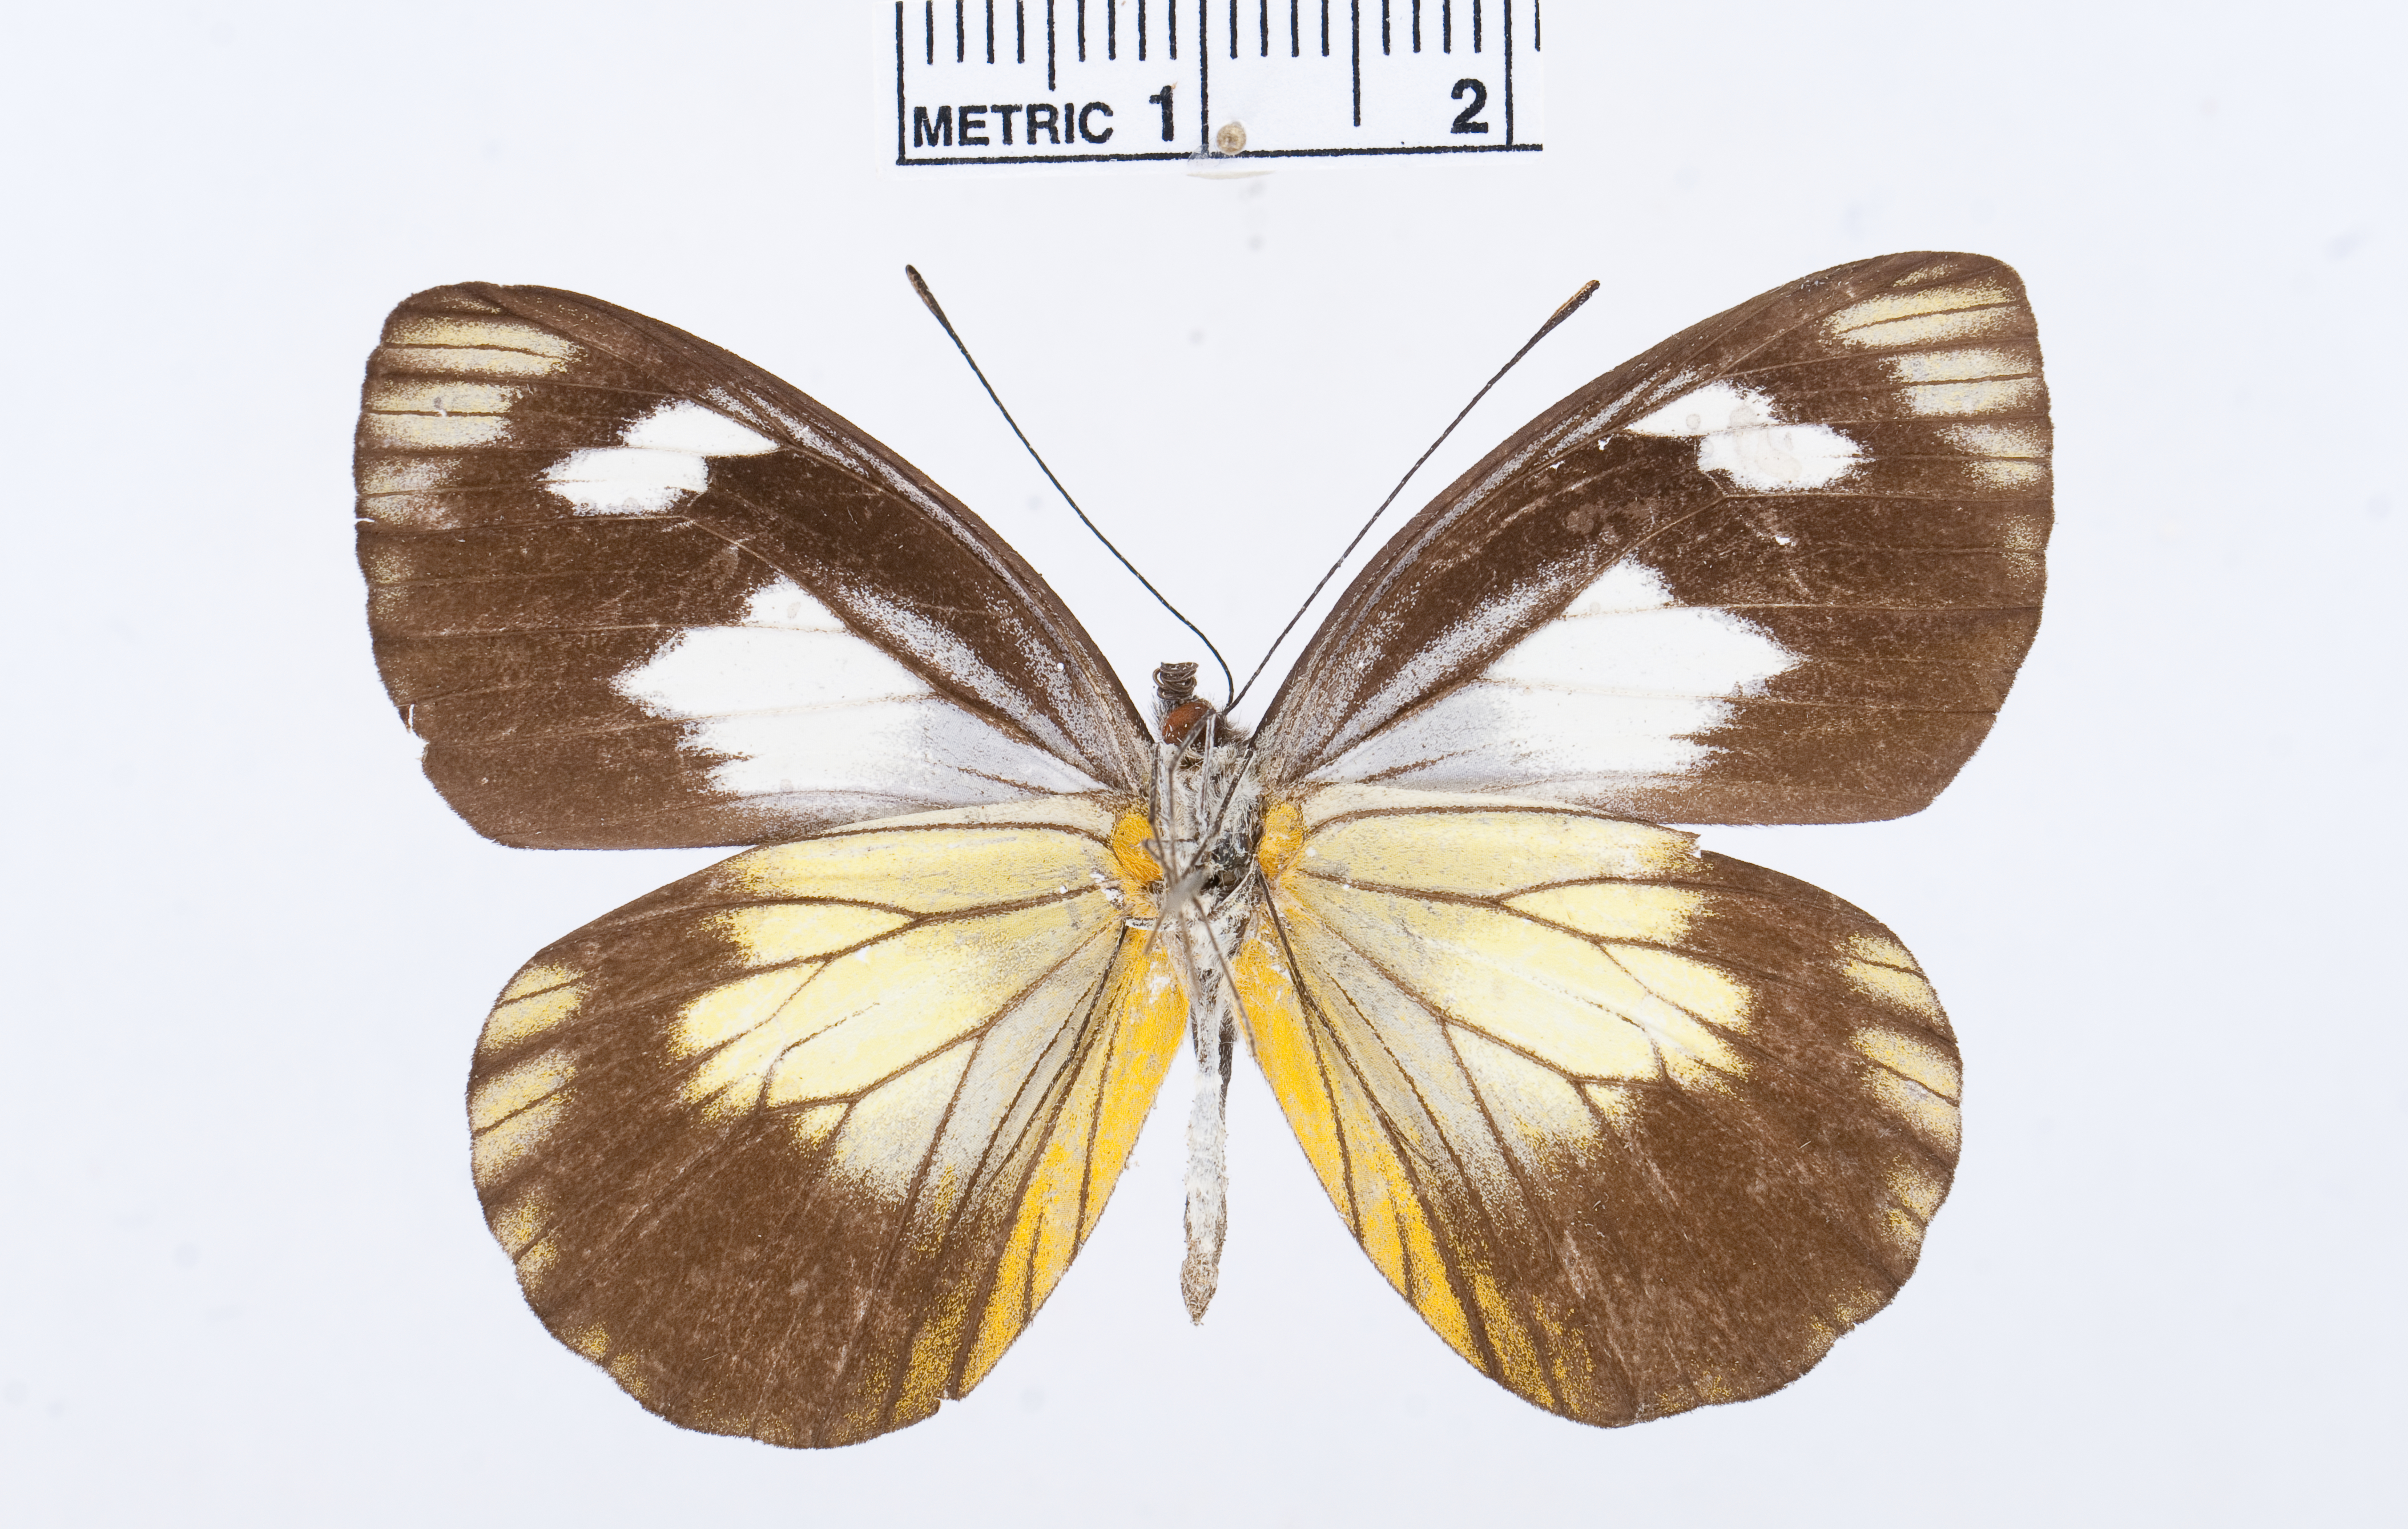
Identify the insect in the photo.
Leptophobia caesia
